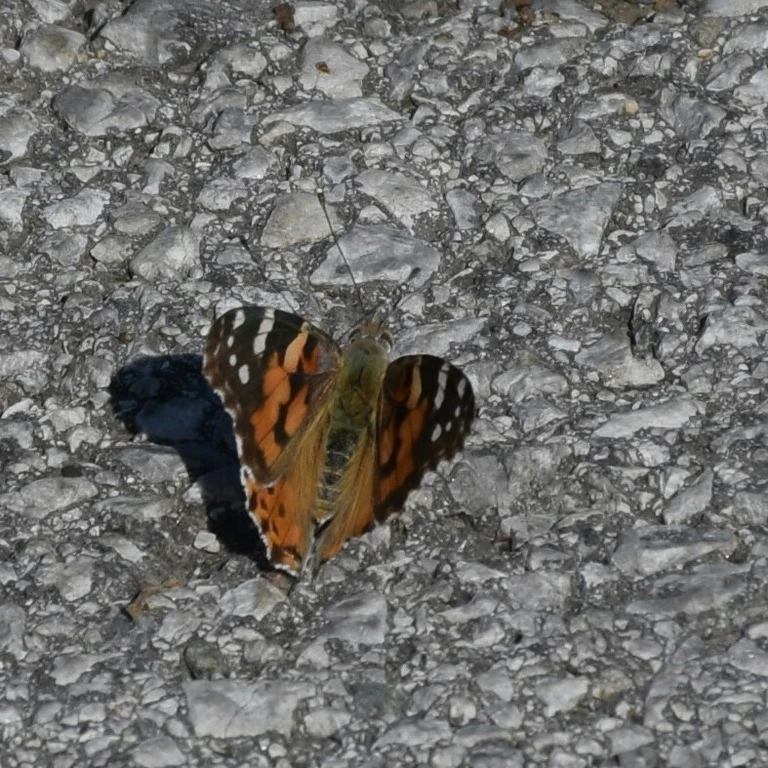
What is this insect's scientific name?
Vanessa cardui
